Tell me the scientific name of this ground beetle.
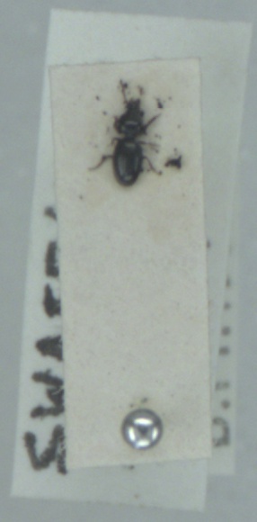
Dyschirius globosus
